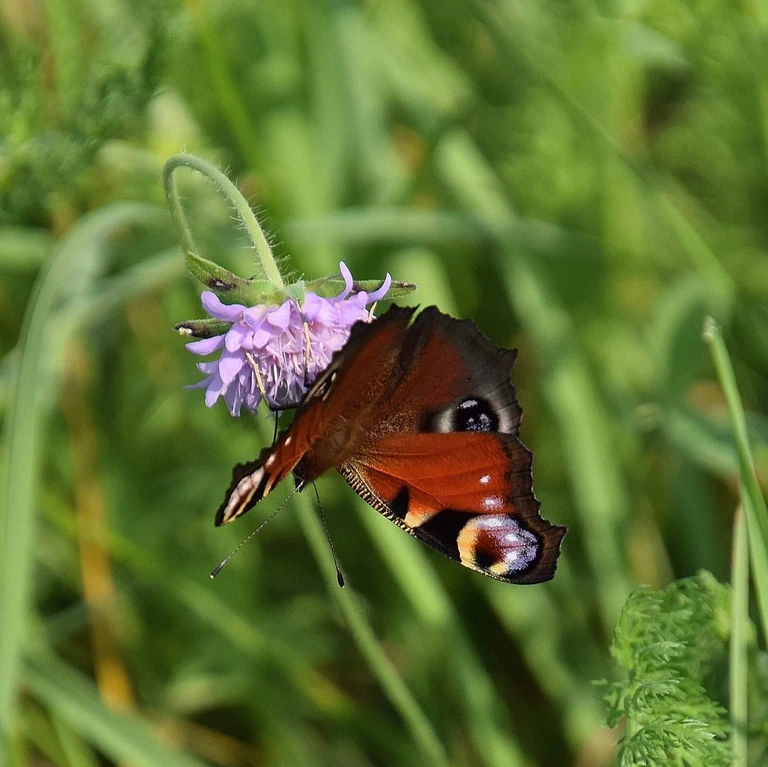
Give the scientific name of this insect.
Aglais io
